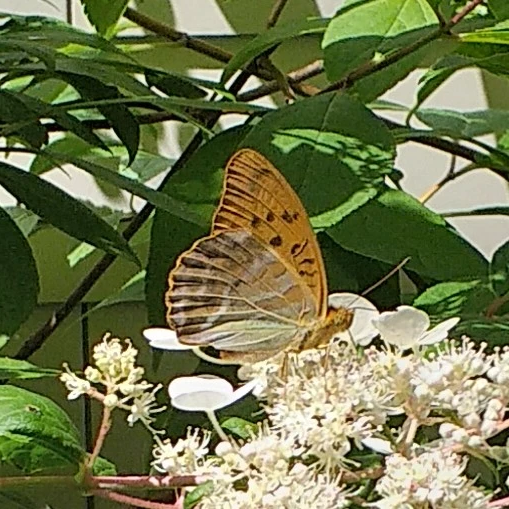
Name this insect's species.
Argynnis paphia
